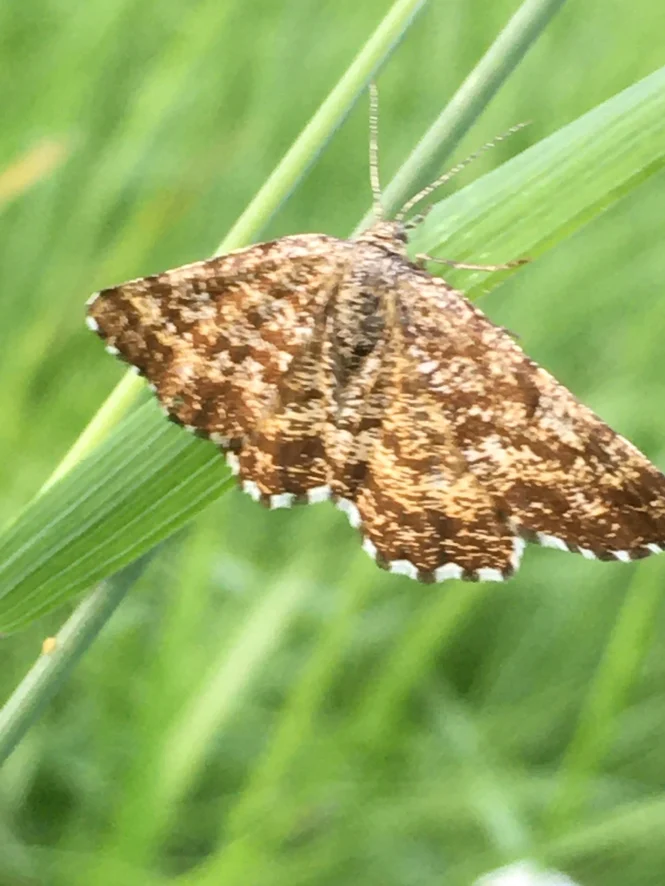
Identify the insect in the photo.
Ematurga atomaria
